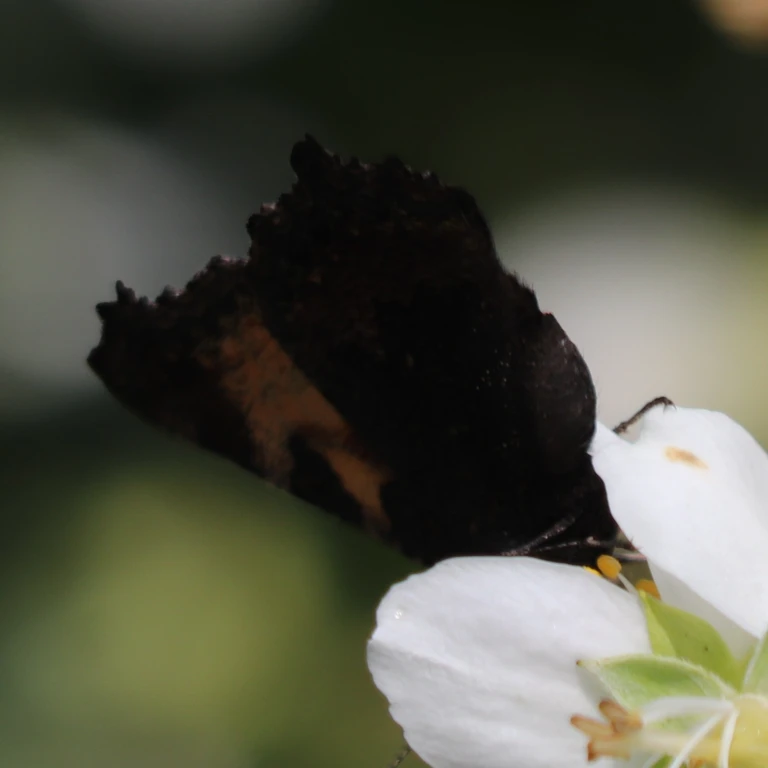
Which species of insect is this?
Aglais urticae
